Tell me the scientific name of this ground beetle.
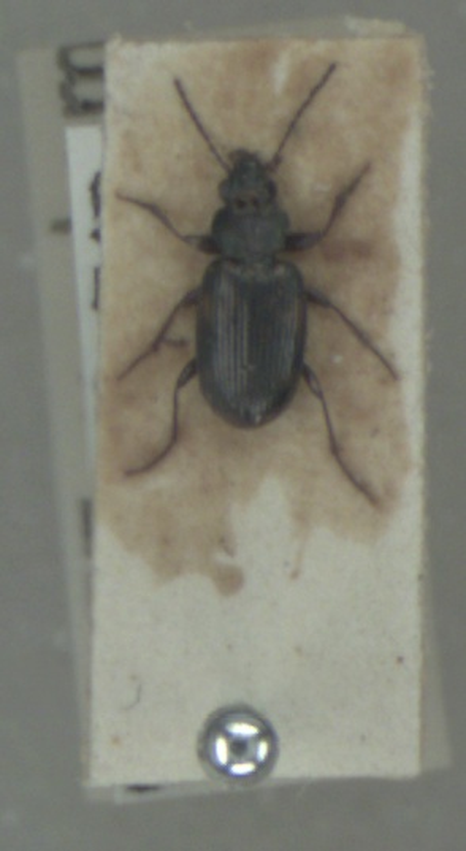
Bembidion varium
